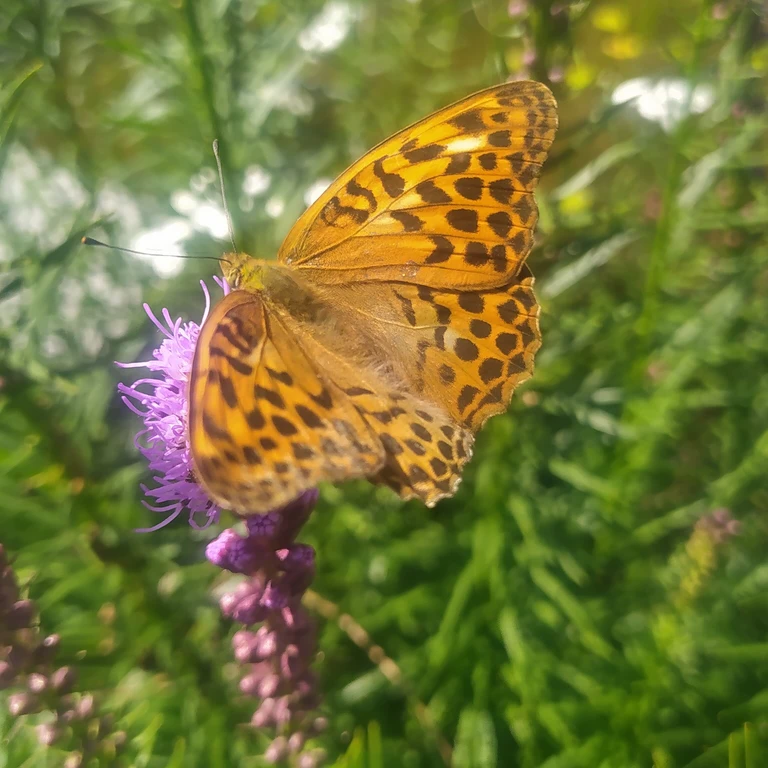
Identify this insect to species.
Argynnis paphia
